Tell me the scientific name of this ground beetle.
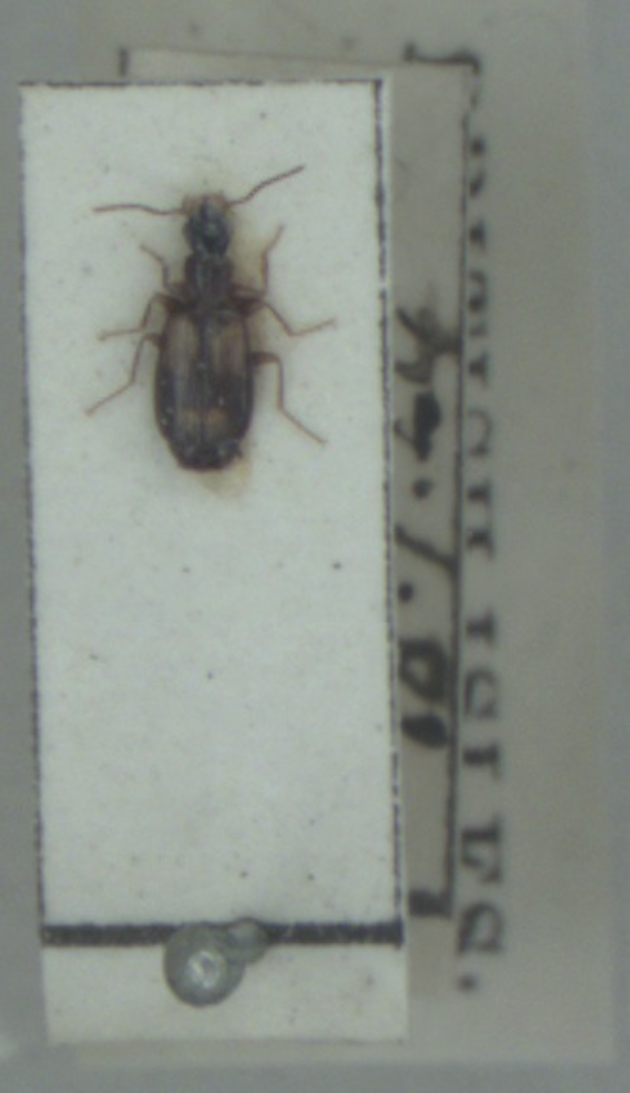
Calodromius spilotus
